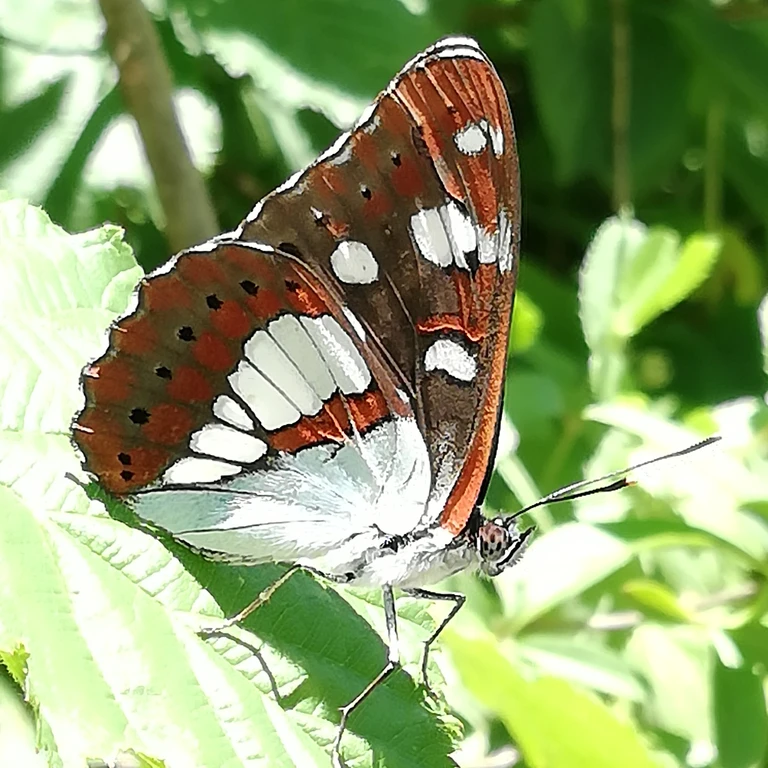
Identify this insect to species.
Limenitis reducta
